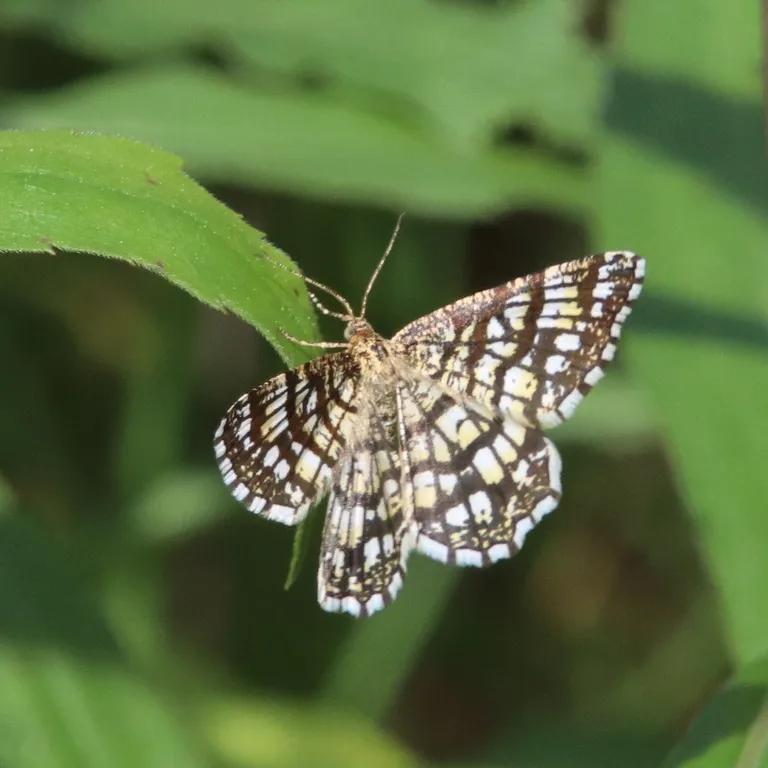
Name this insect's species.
Chiasmia clathrata
